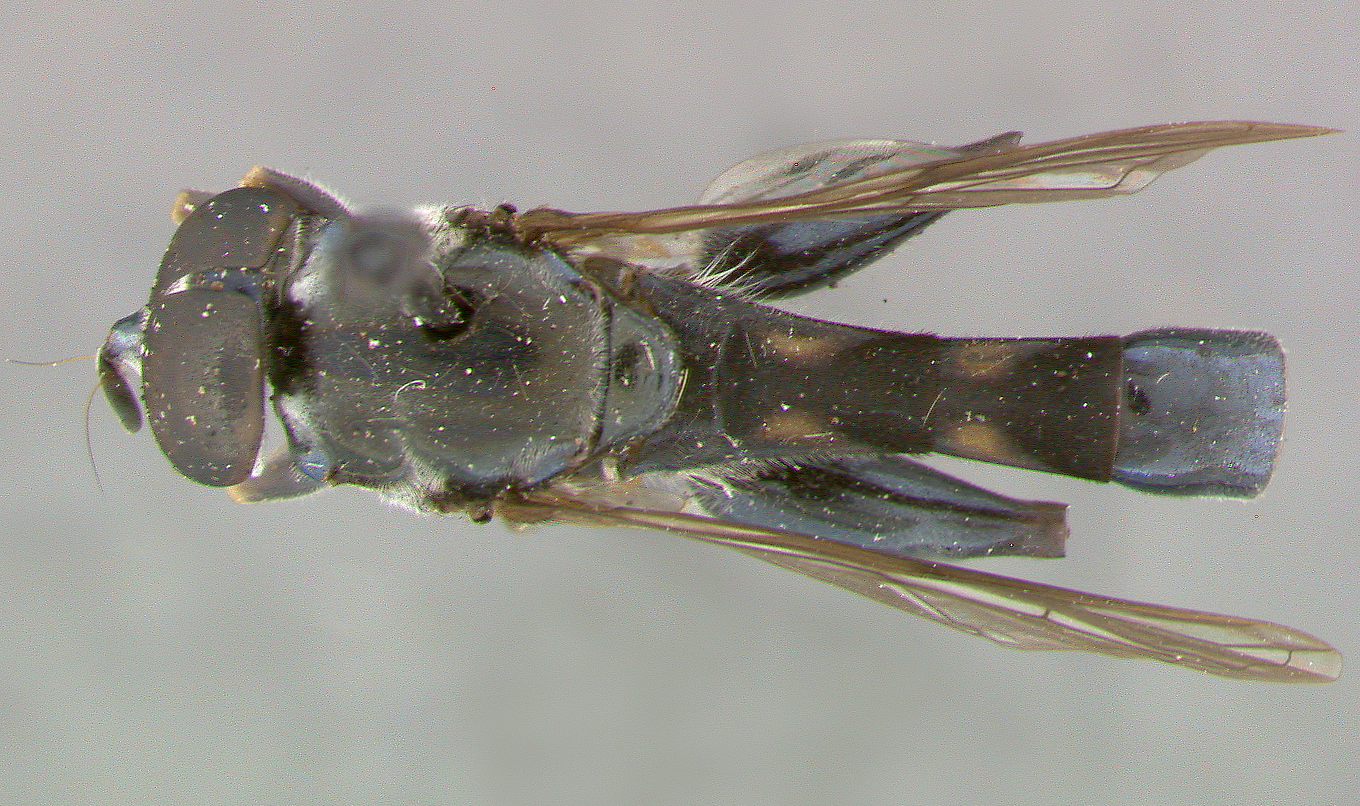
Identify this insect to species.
Planes rondanii
